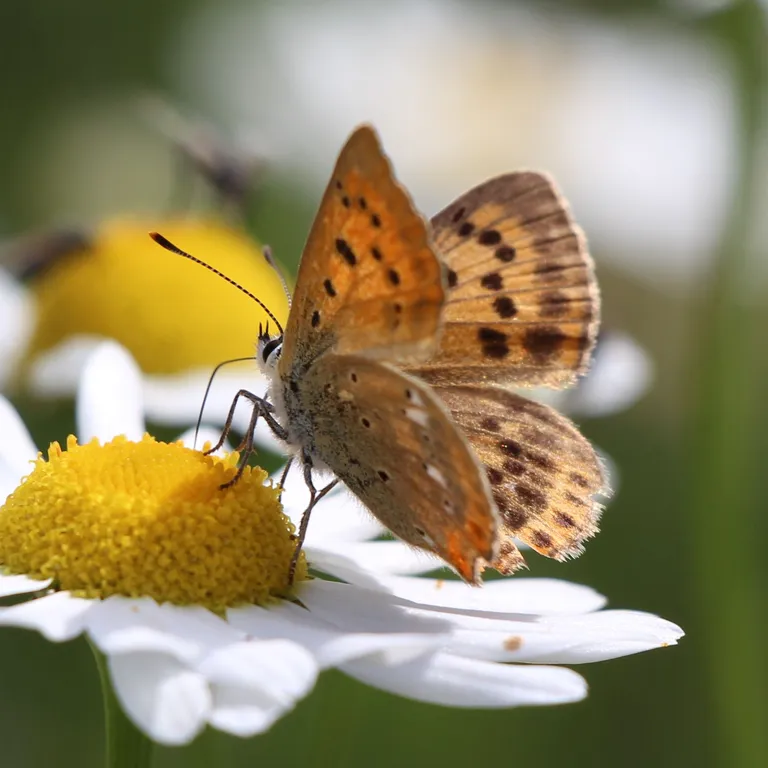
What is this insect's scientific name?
Lycaena virgaureae
